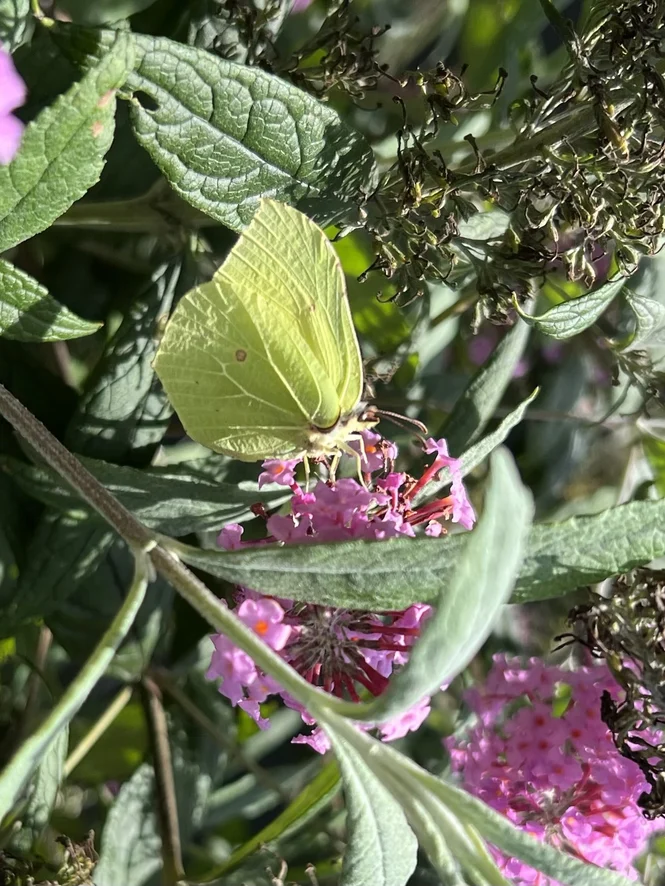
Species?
Gonepteryx rhamni
